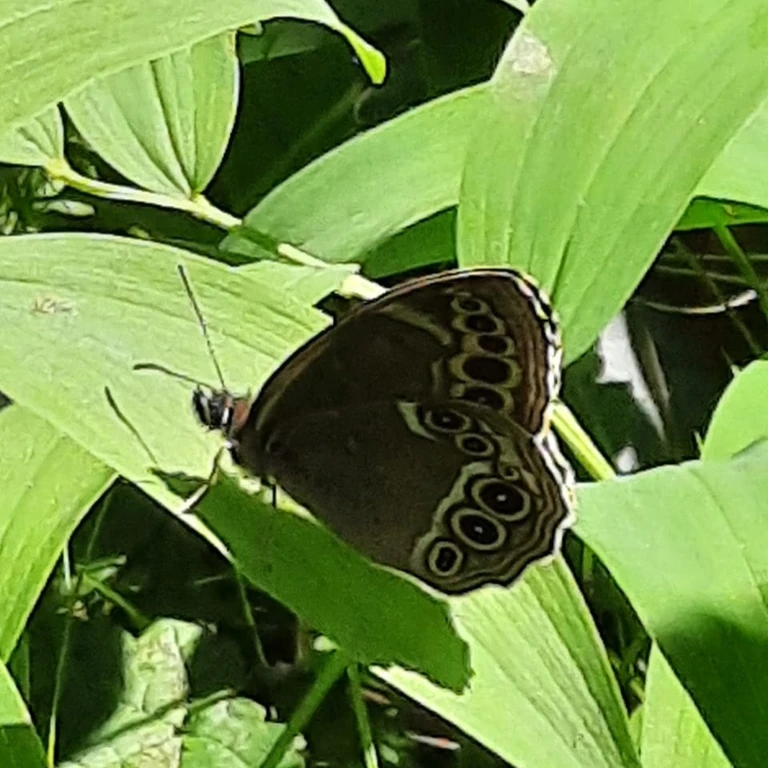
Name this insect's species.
Lopinga achine (also Pararge achine)
